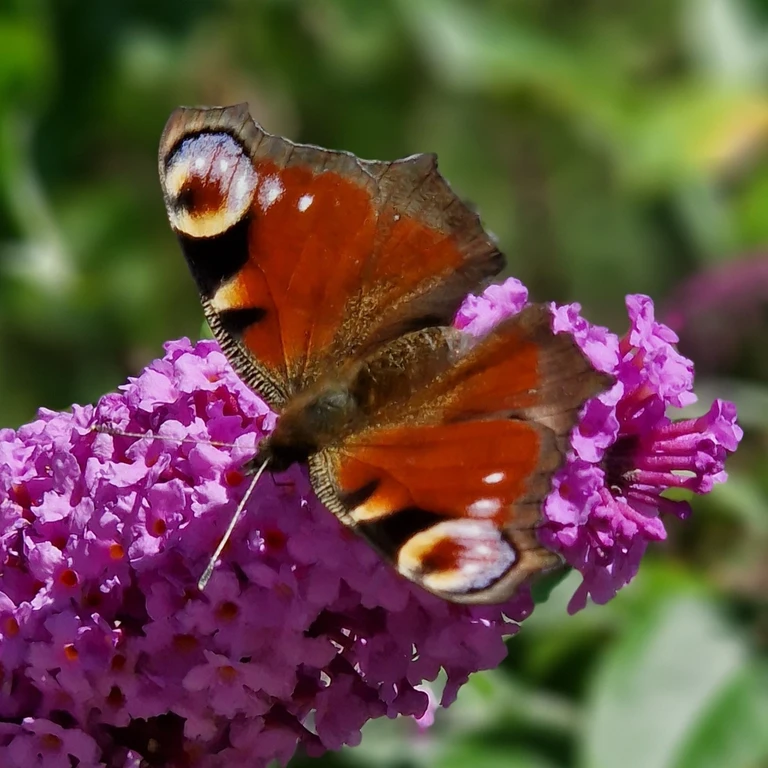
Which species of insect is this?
Aglais io
